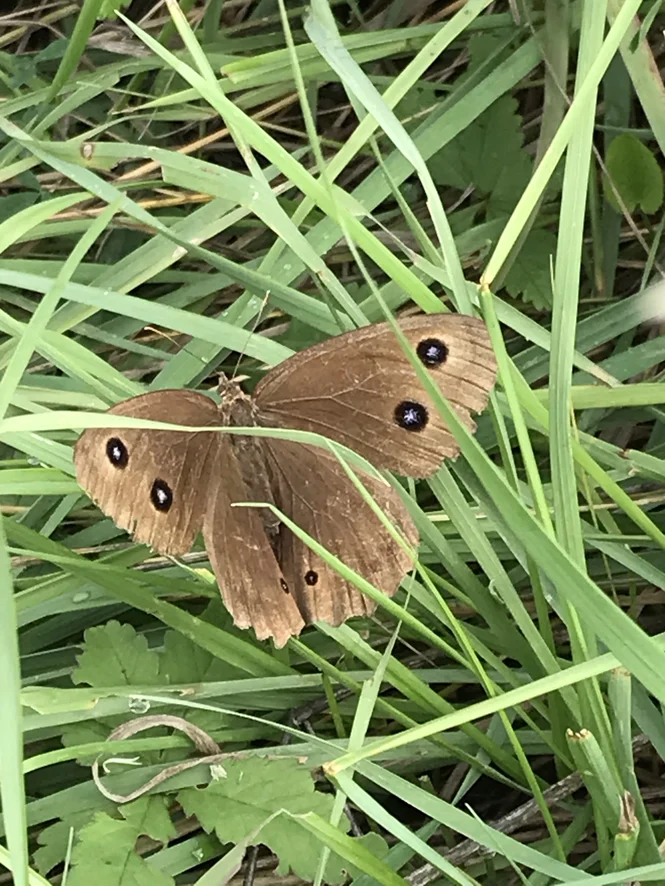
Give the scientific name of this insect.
Minois dryas
